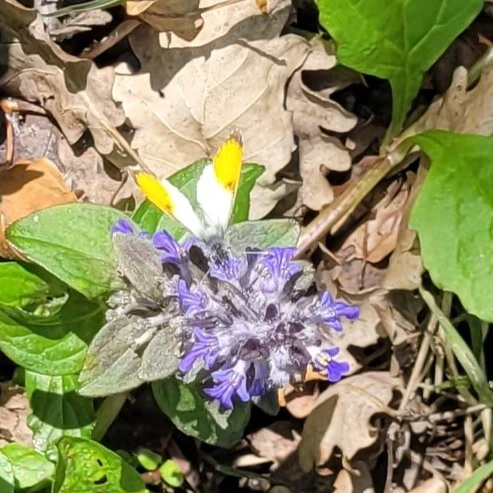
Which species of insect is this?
Anthocharis cardamines
